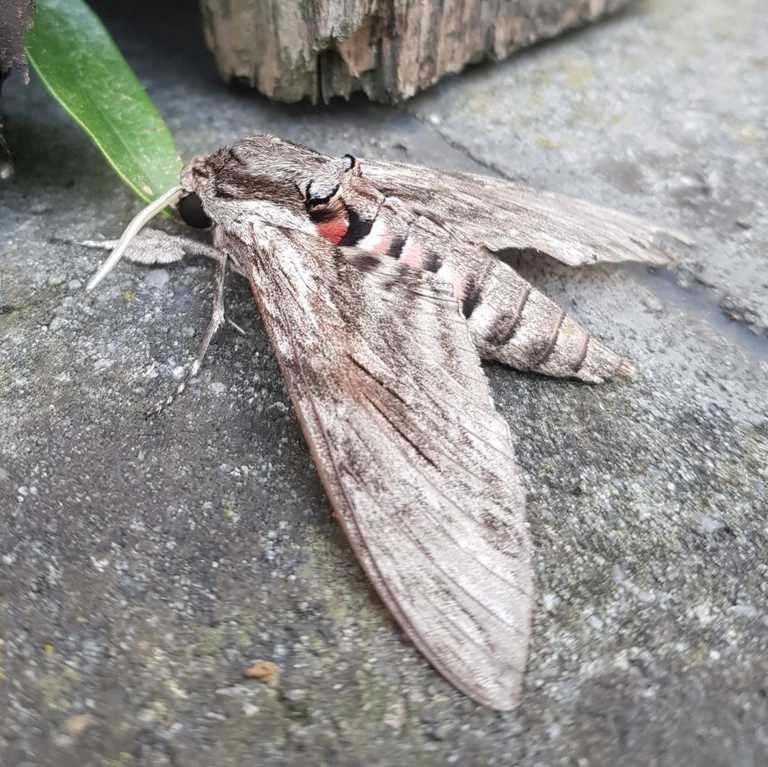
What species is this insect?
Agrius convolvuli
